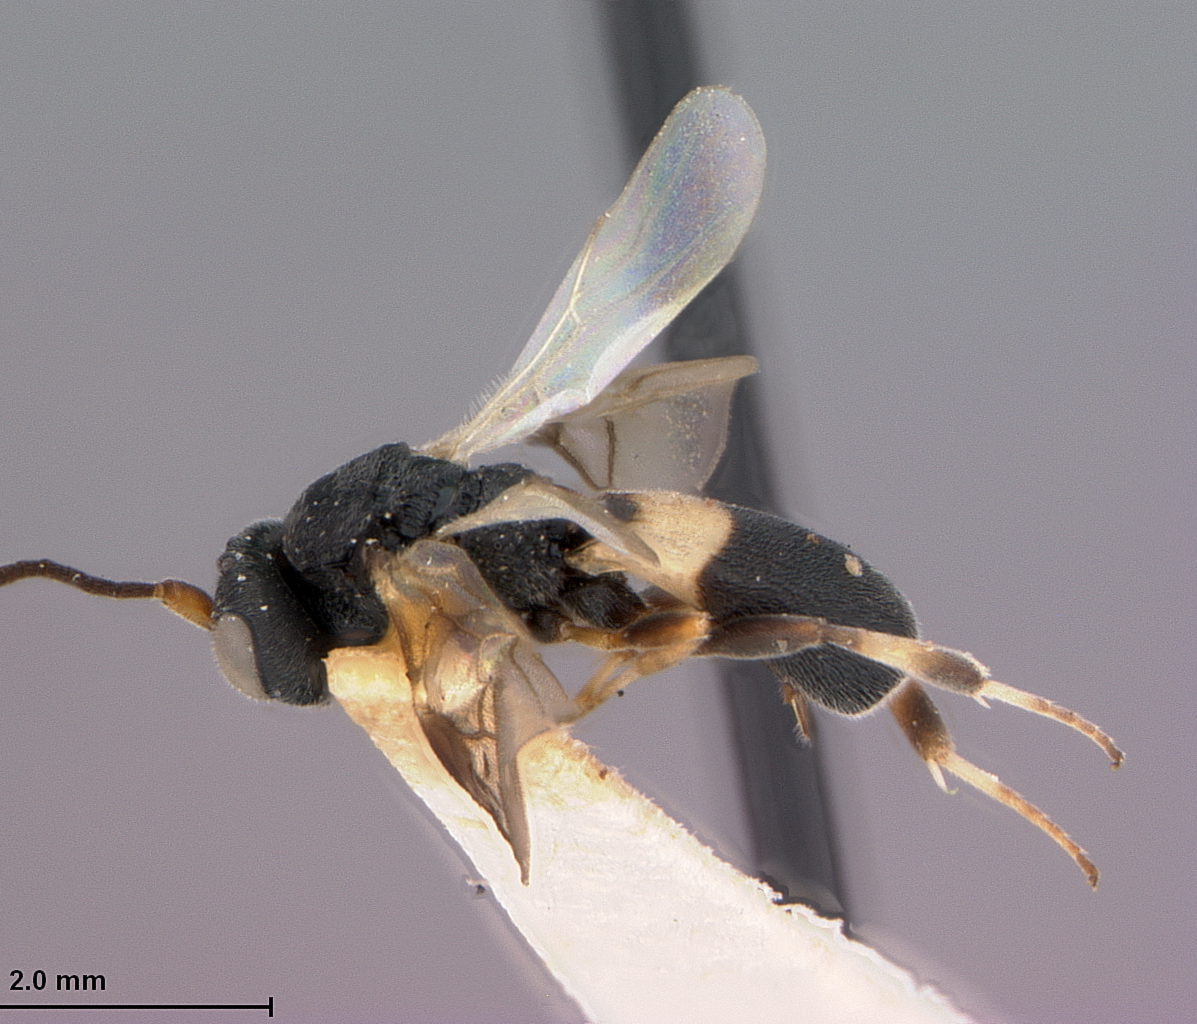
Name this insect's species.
Chelonella pectinophorae
